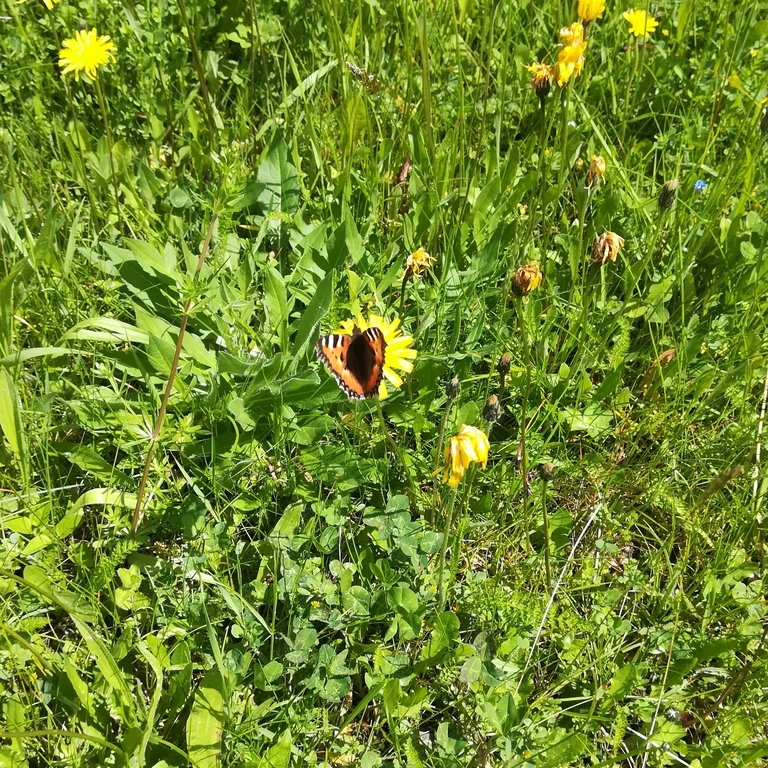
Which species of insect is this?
Aglais urticae
